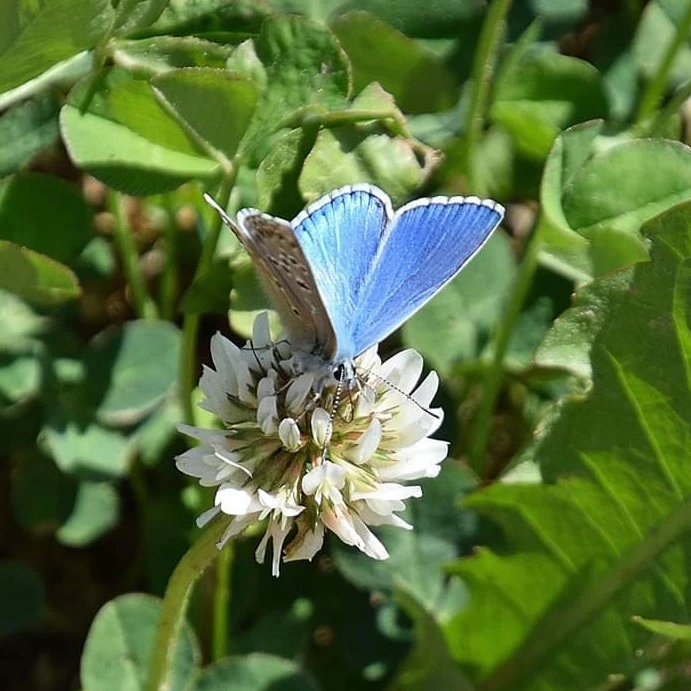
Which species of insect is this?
Lysandra bellargus
